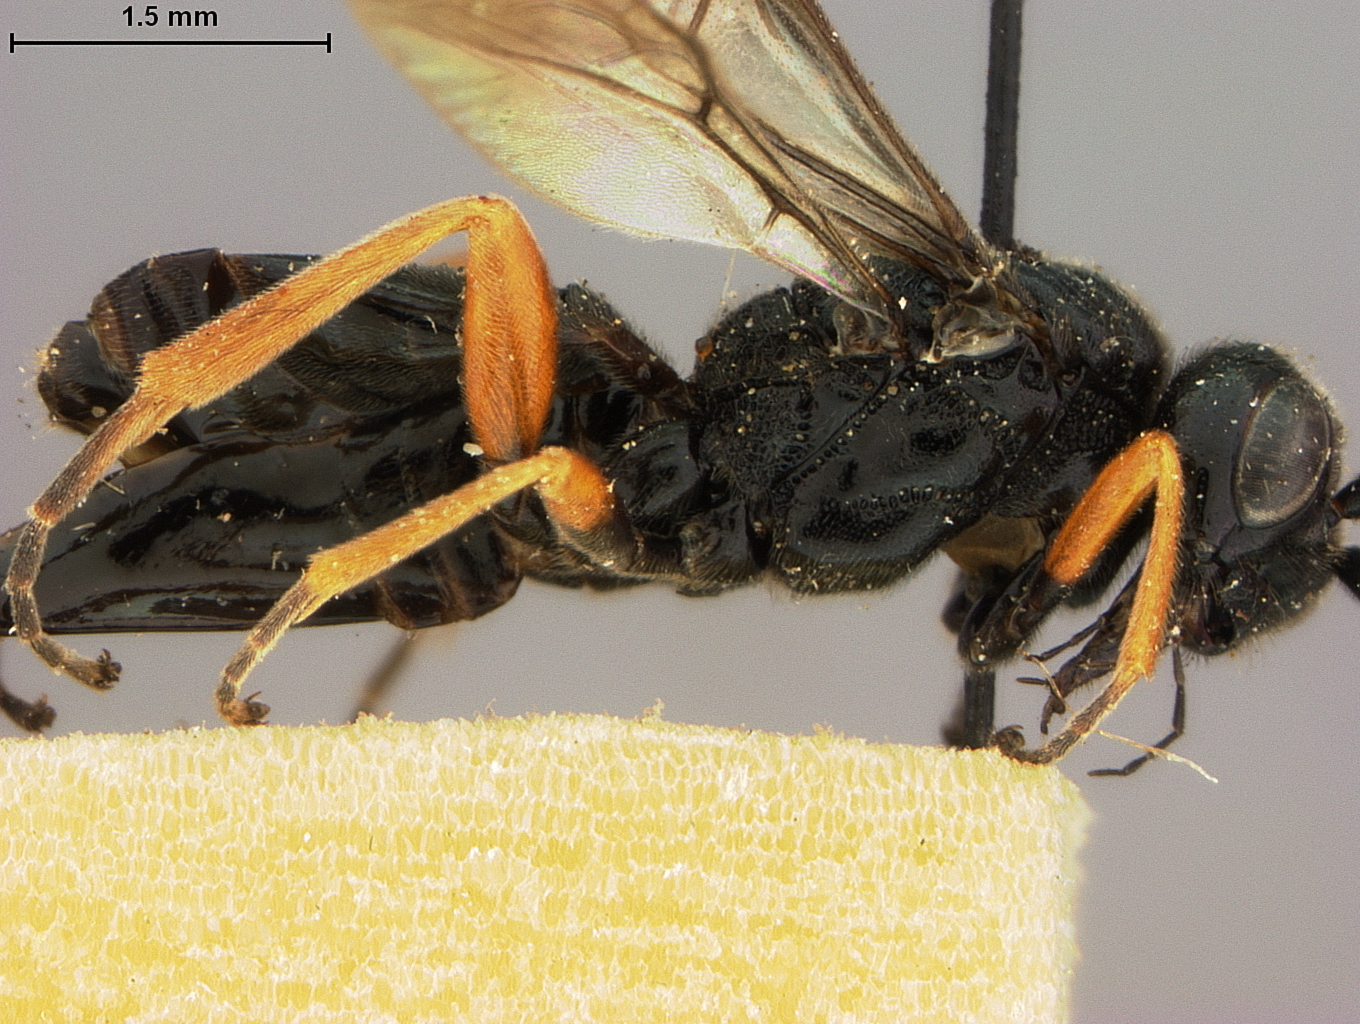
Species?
Toxoneura californica
